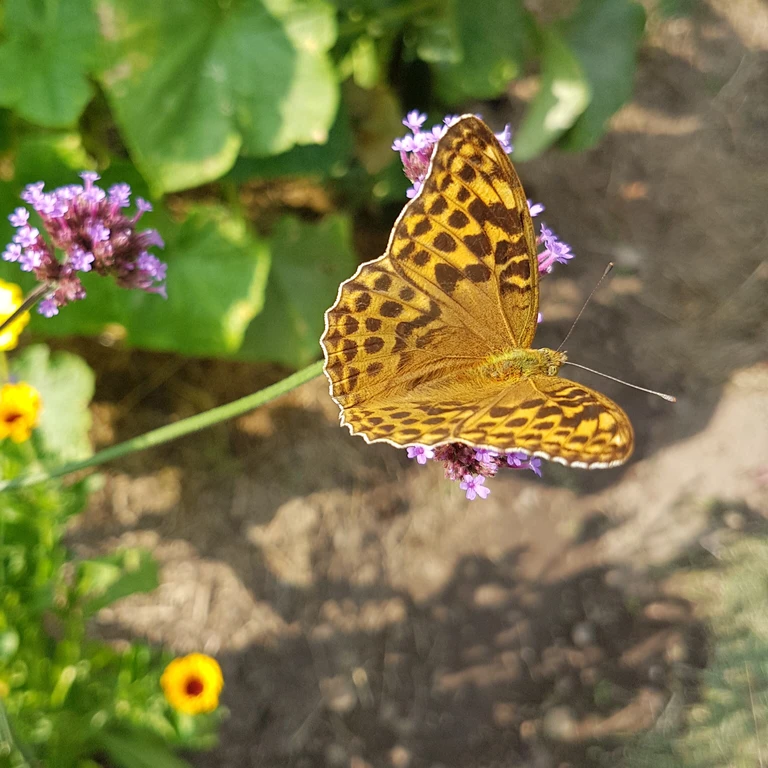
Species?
Argynnis paphia
